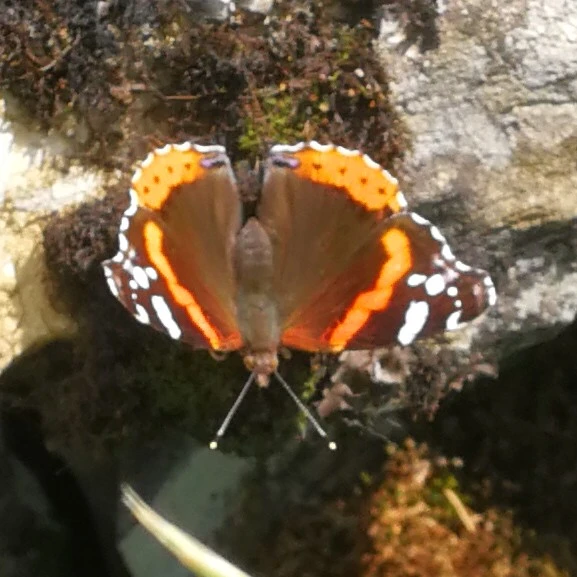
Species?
Vanessa atalanta
